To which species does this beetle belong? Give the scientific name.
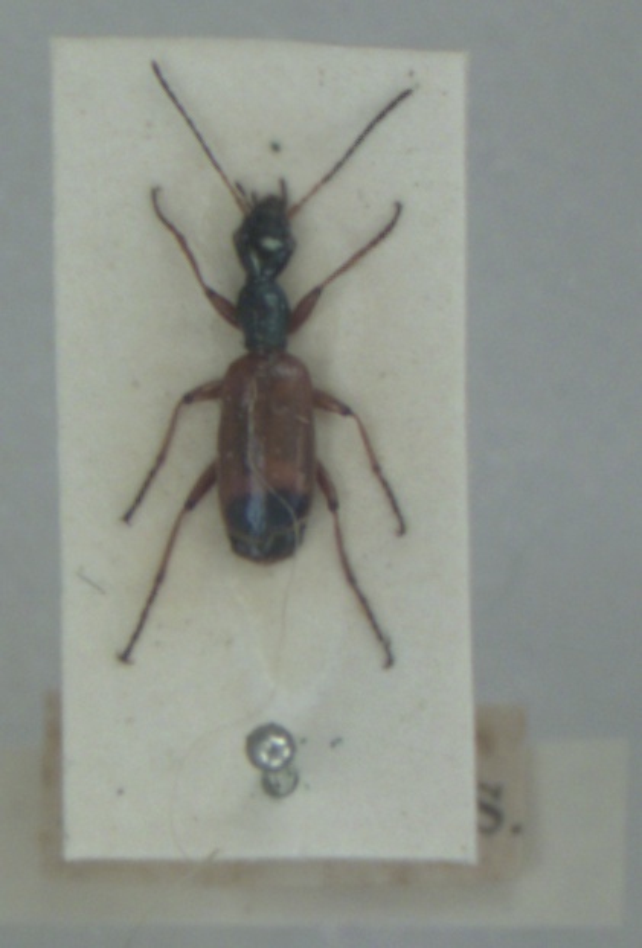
Odacantha melanura
